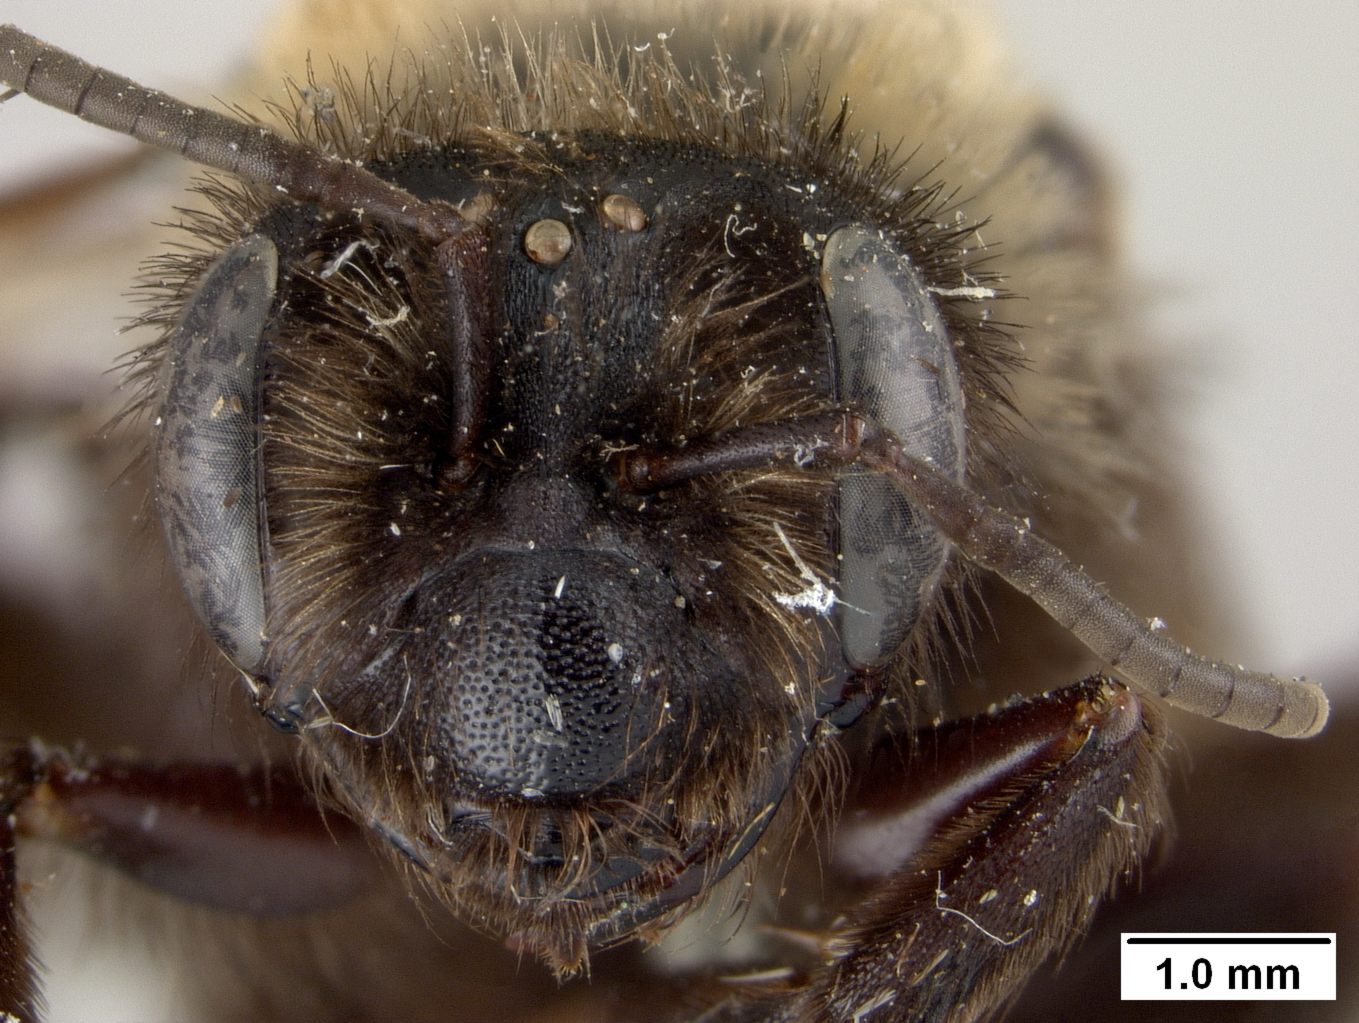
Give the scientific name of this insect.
Andrena pluvialis
